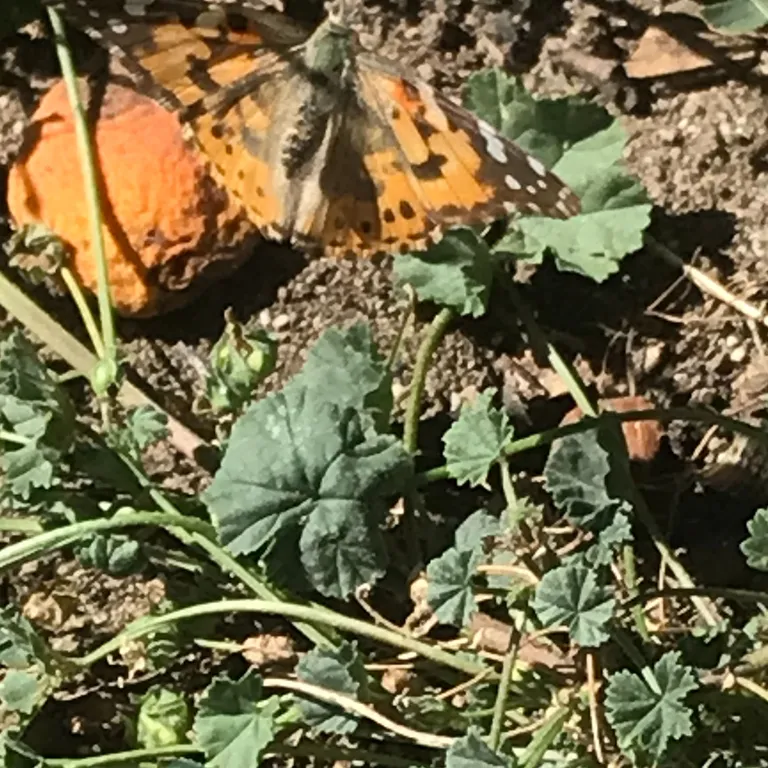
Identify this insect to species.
Vanessa cardui
